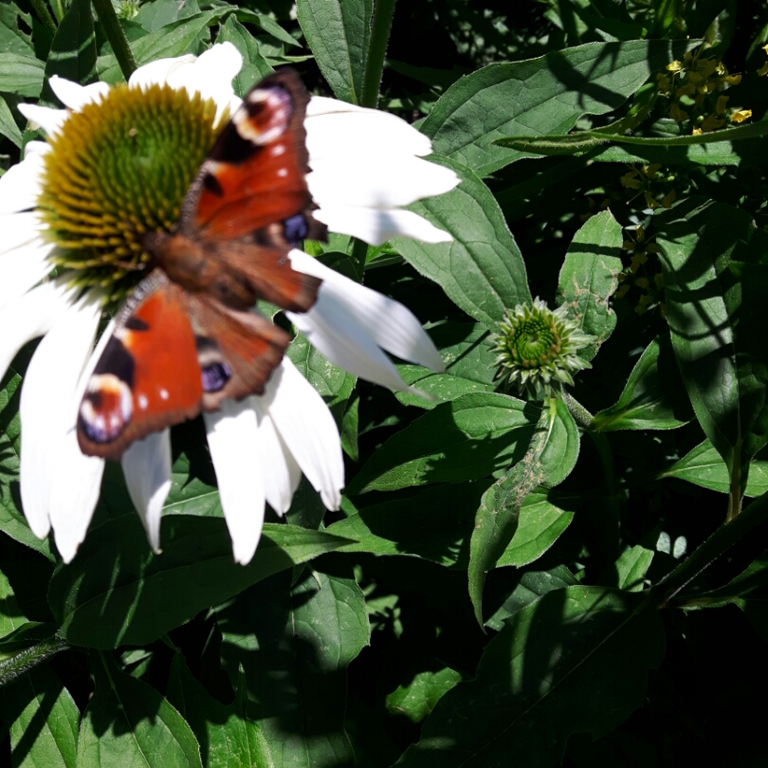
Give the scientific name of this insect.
Aglais io
